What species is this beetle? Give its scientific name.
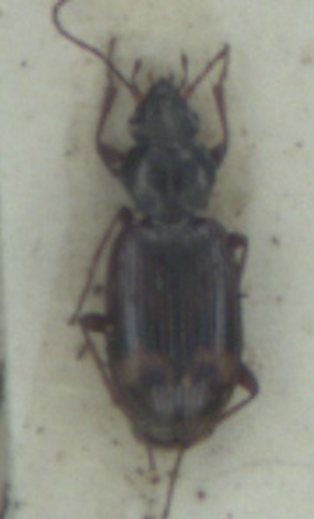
Bembidion dentellum
